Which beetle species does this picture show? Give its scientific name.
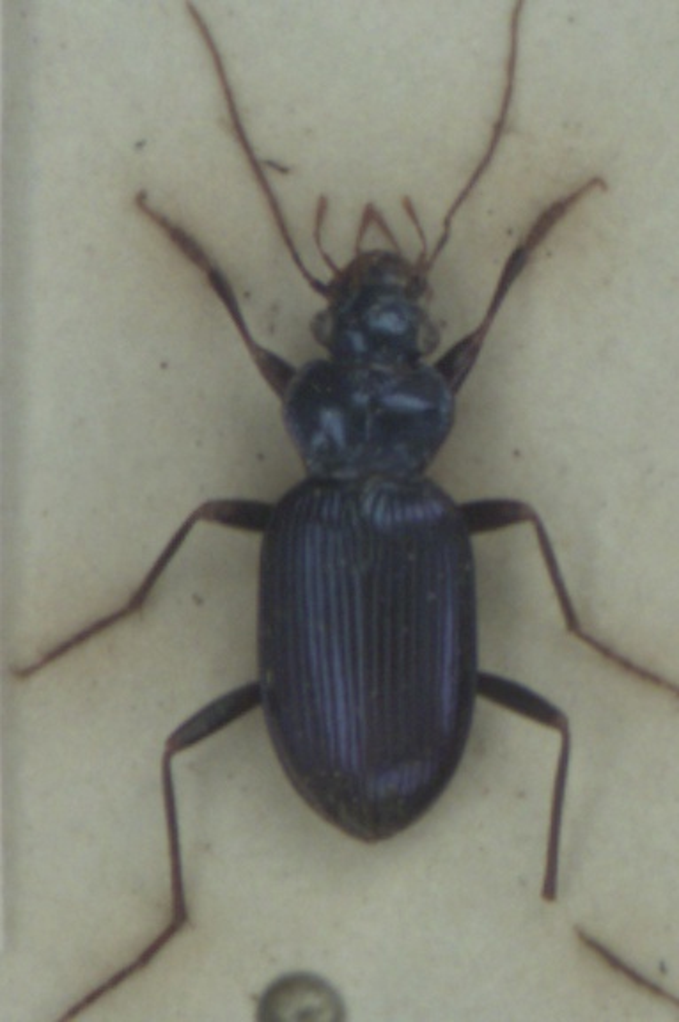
Leistus spinibarbis
